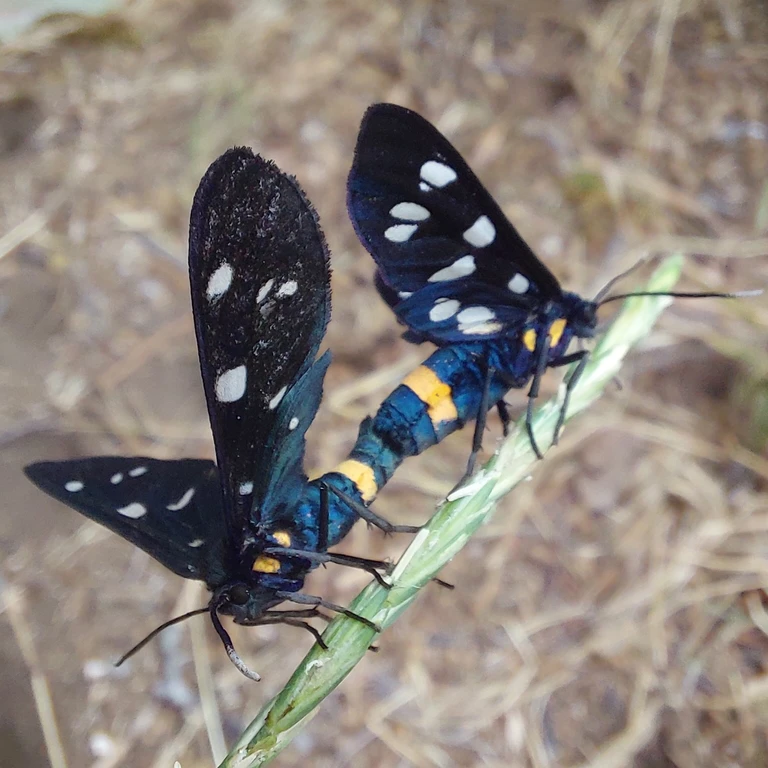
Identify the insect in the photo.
Amata phegea
